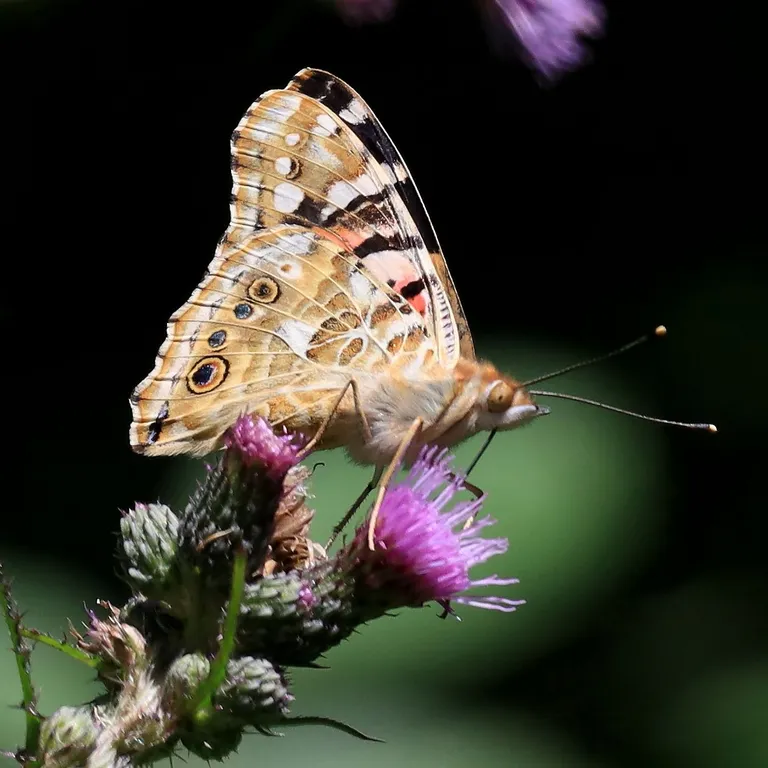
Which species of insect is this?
Vanessa cardui
